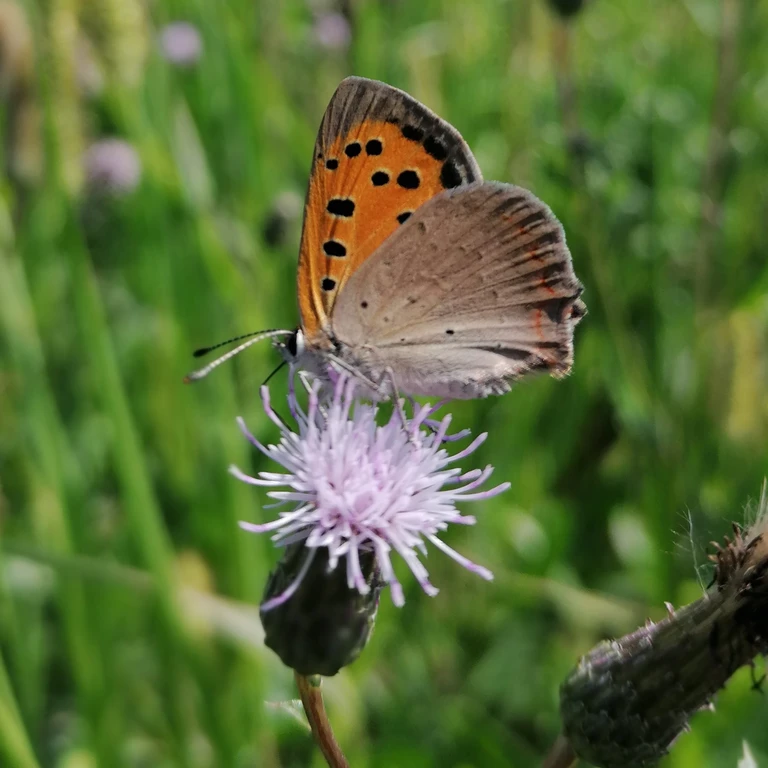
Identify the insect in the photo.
Lycaena phlaeas
